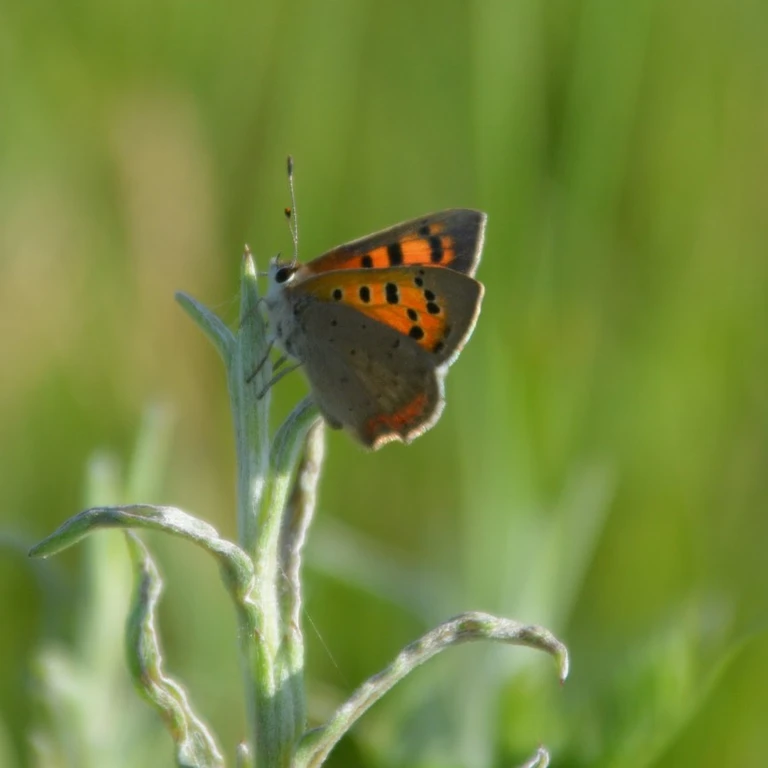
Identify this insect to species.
Lycaena phlaeas
